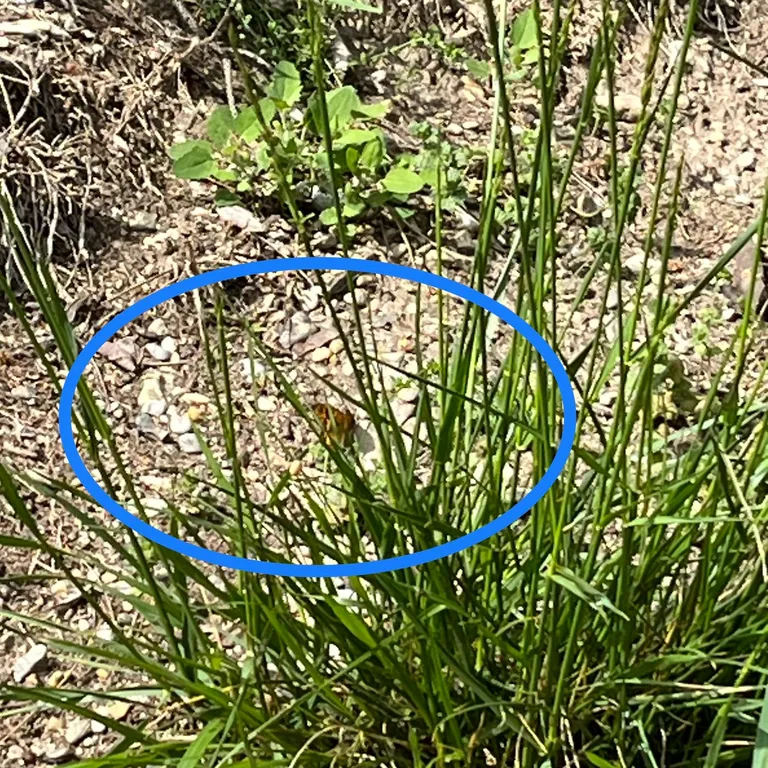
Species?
Lasiommata megera (also Pararge megera)
